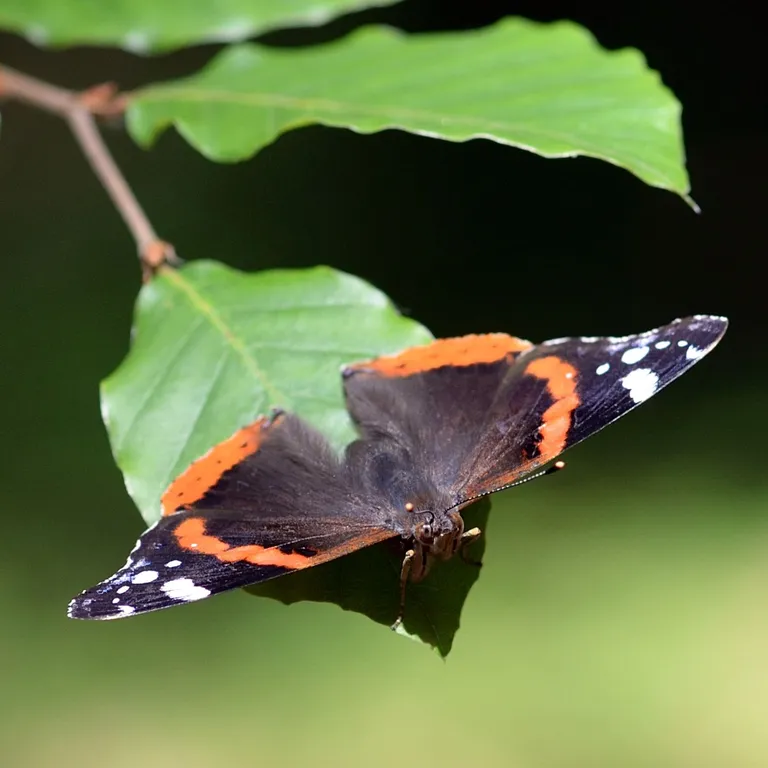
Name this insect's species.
Vanessa atalanta
